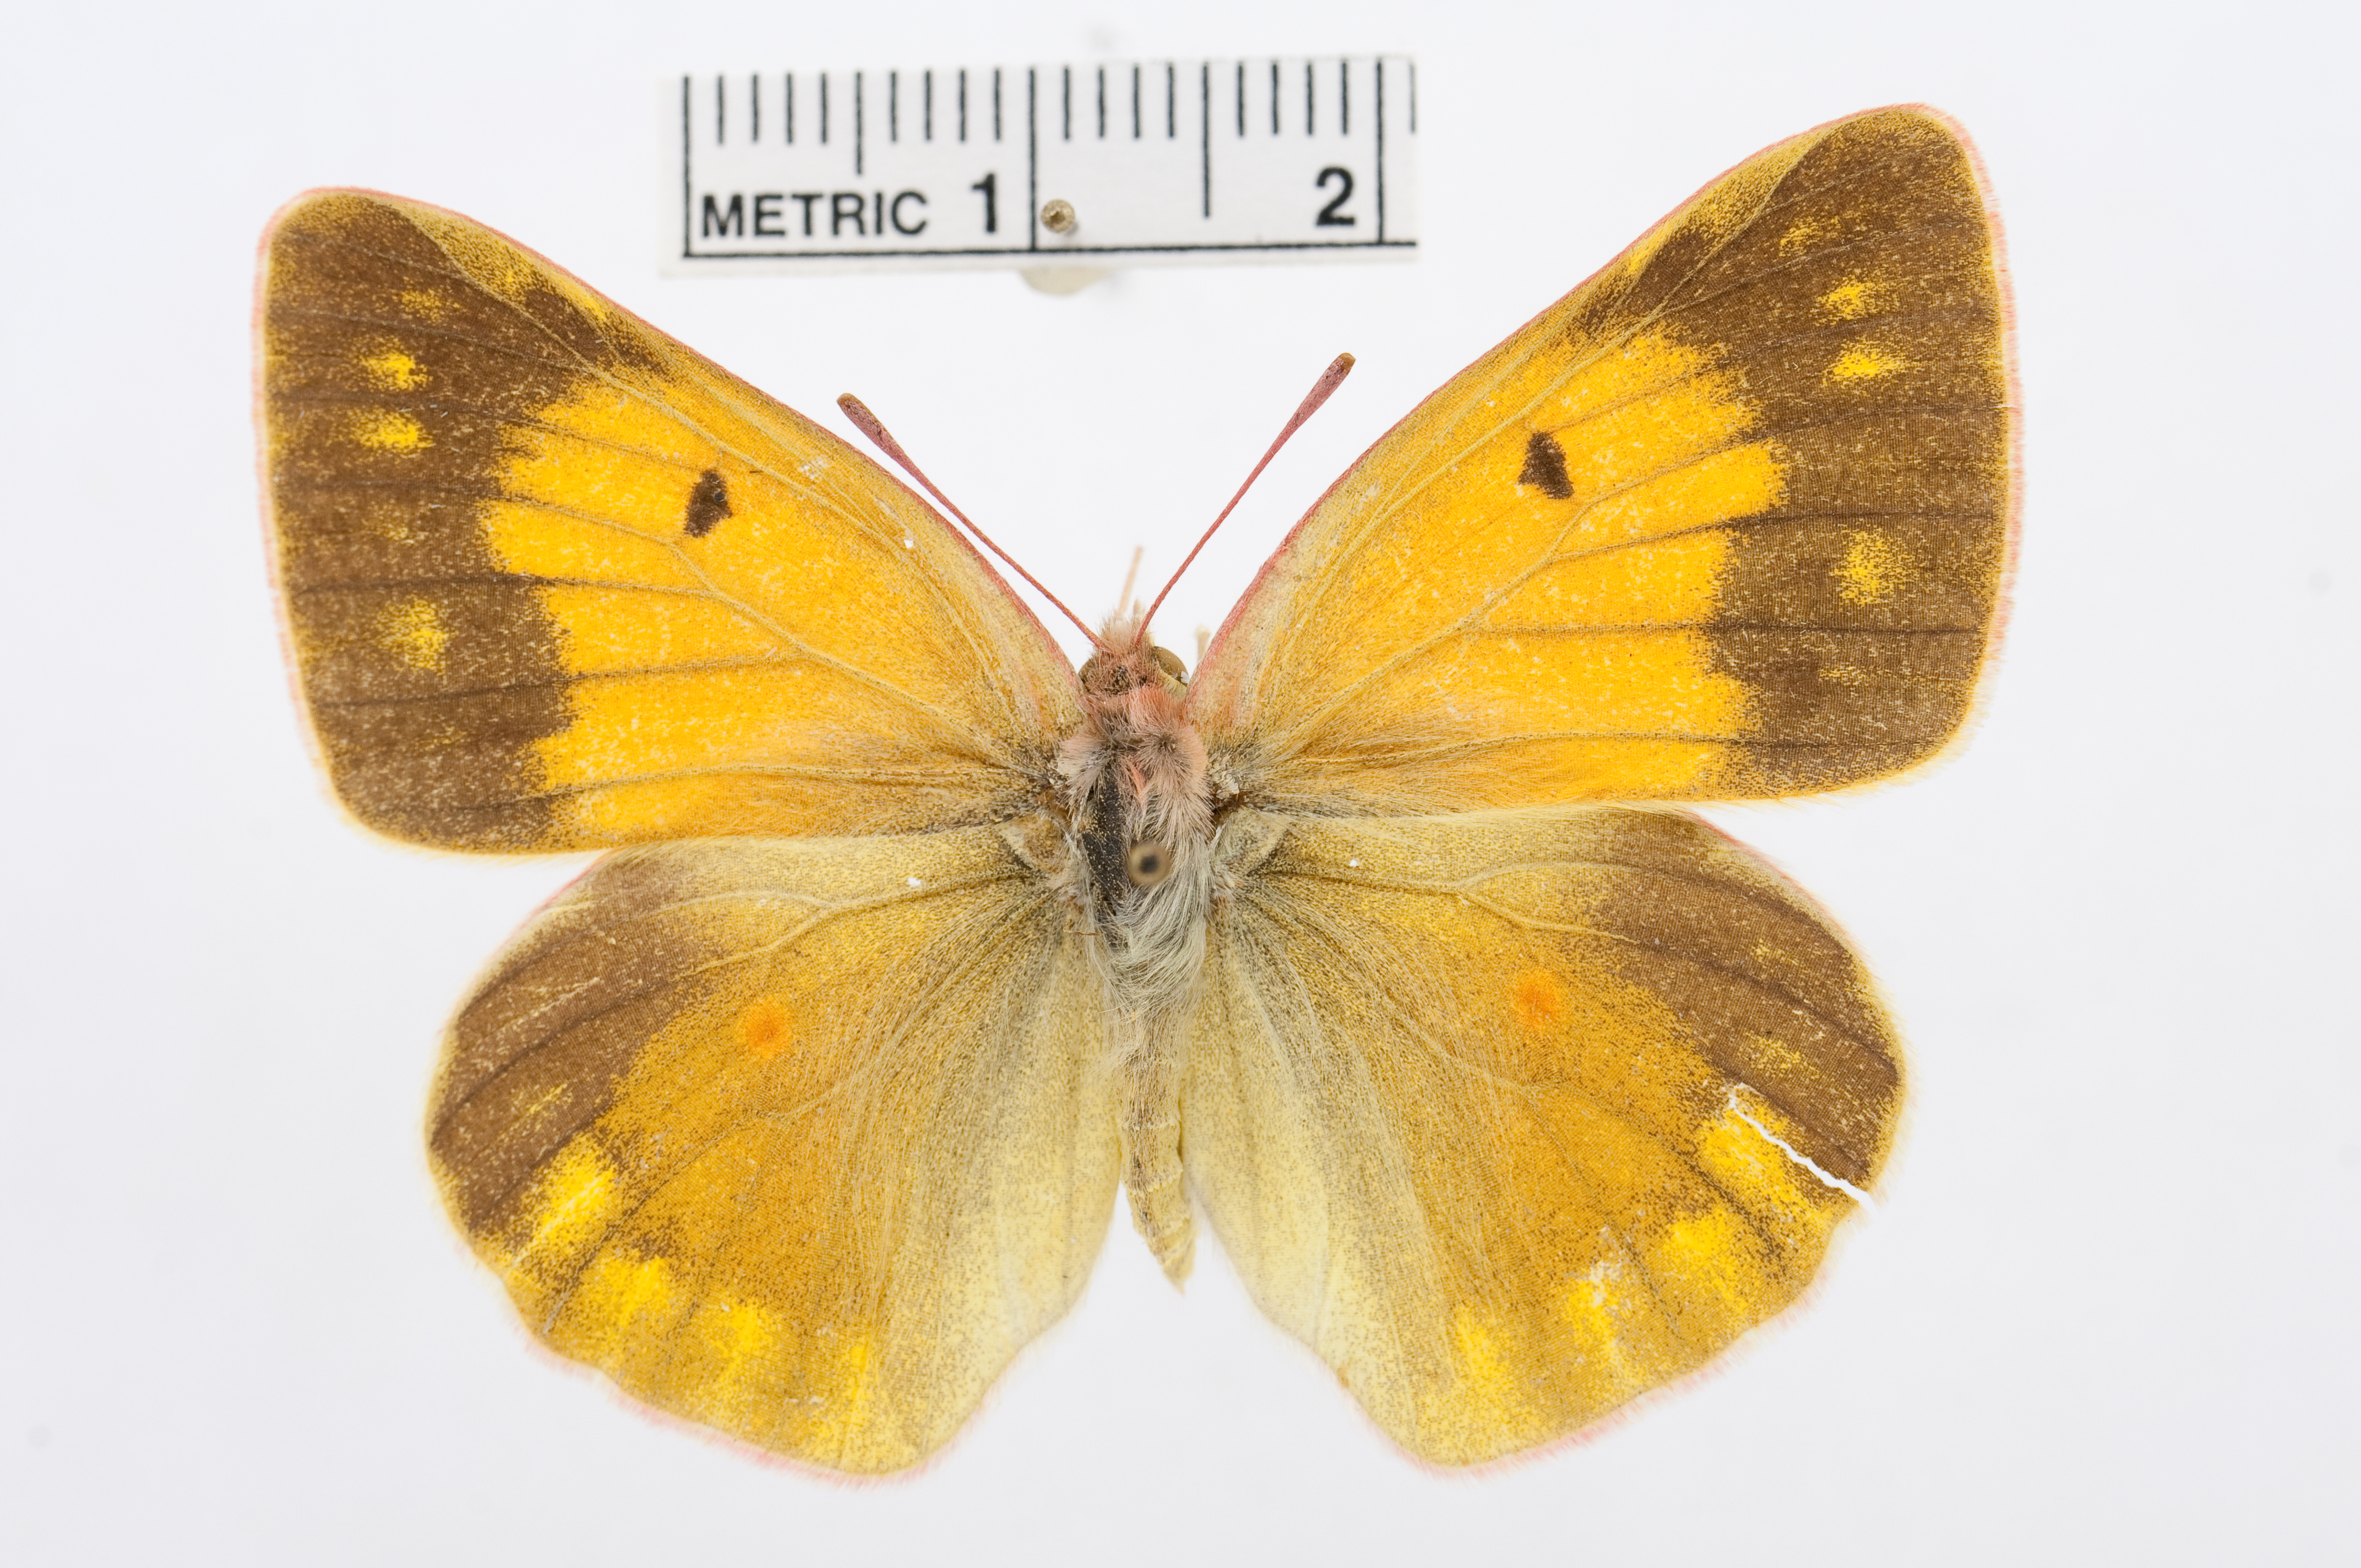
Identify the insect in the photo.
Colias arida
